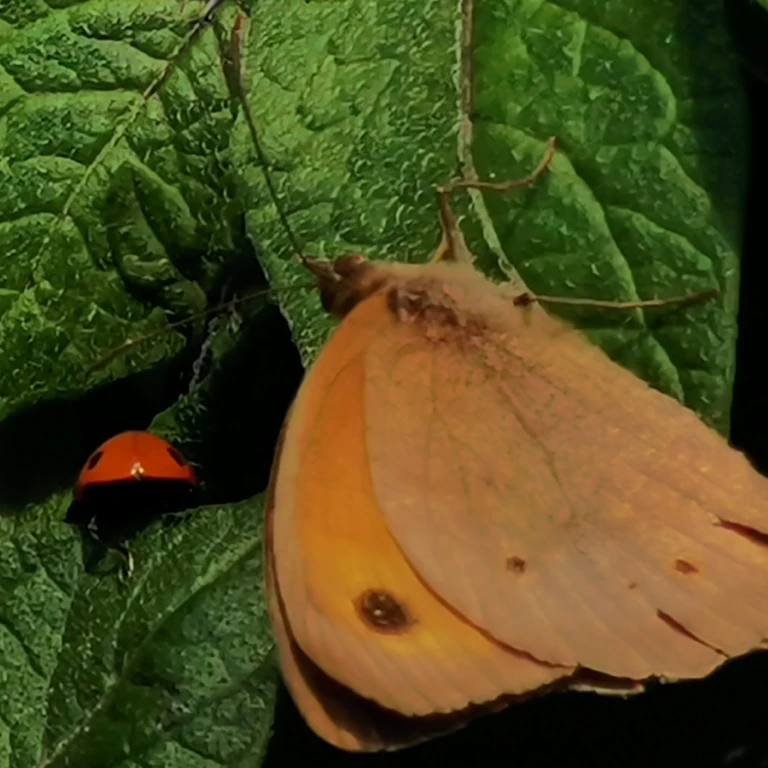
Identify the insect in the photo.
Maniola jurtina
